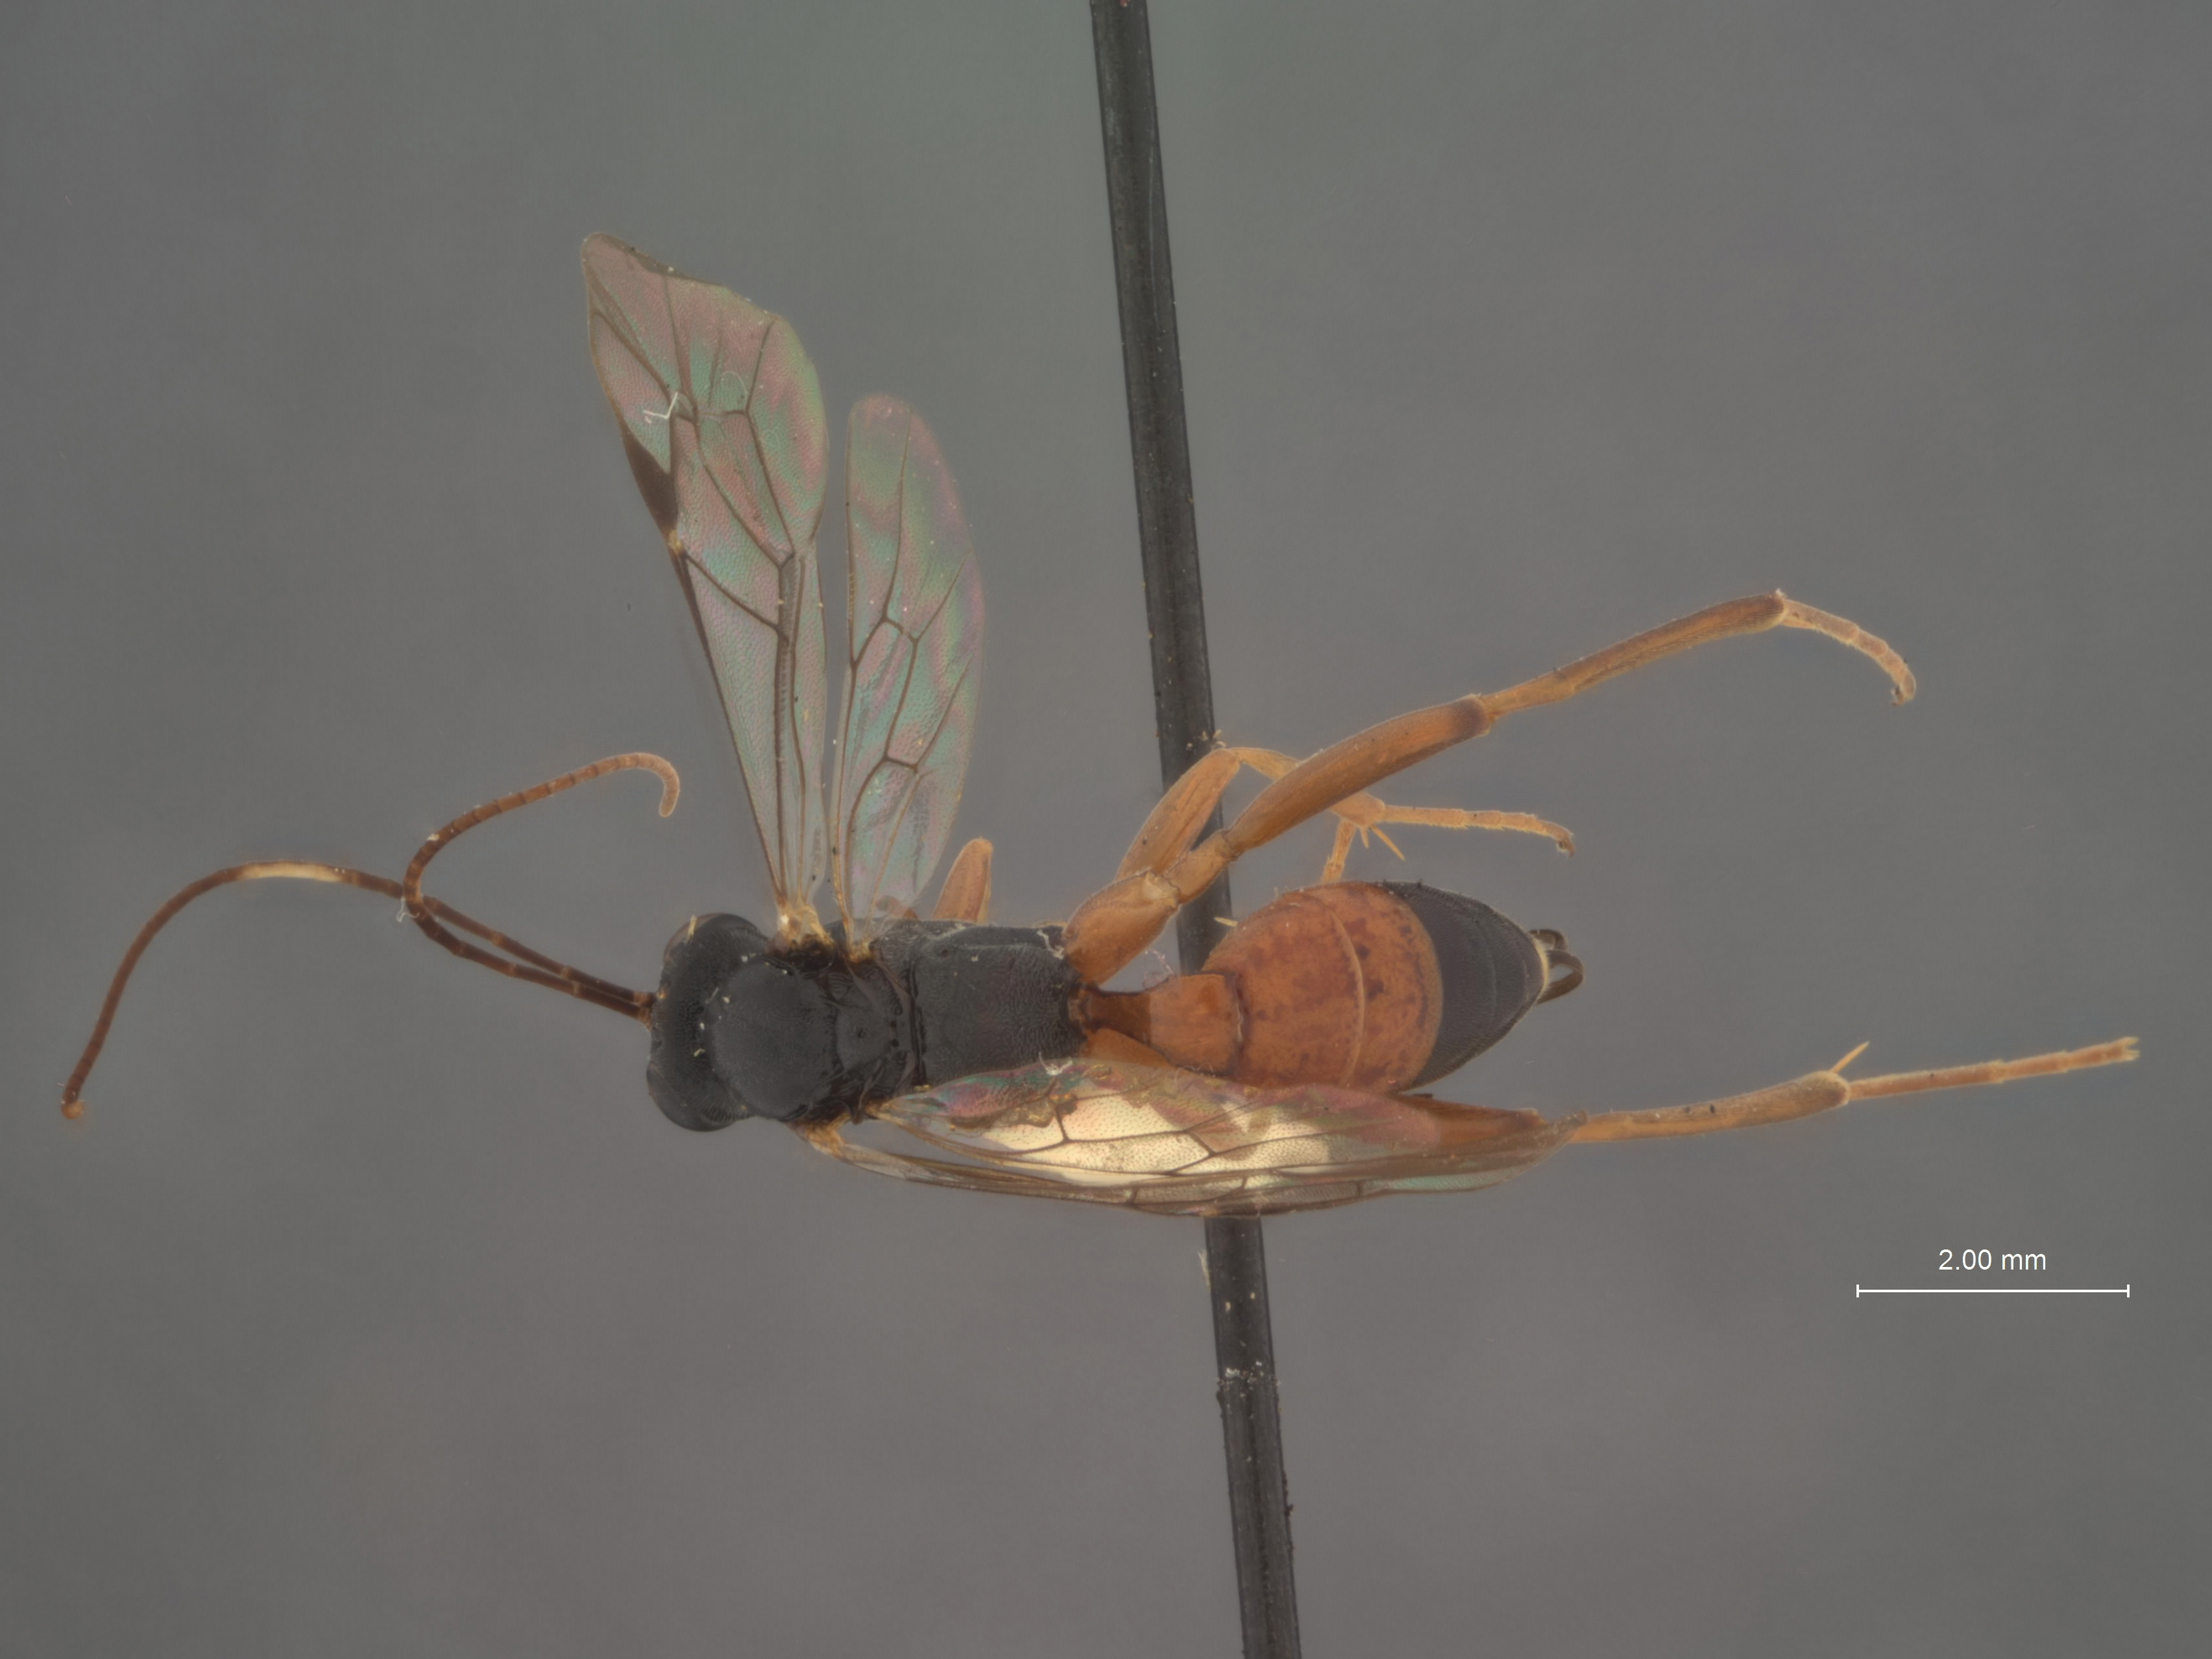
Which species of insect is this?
Spilocryptus neodiprionis
